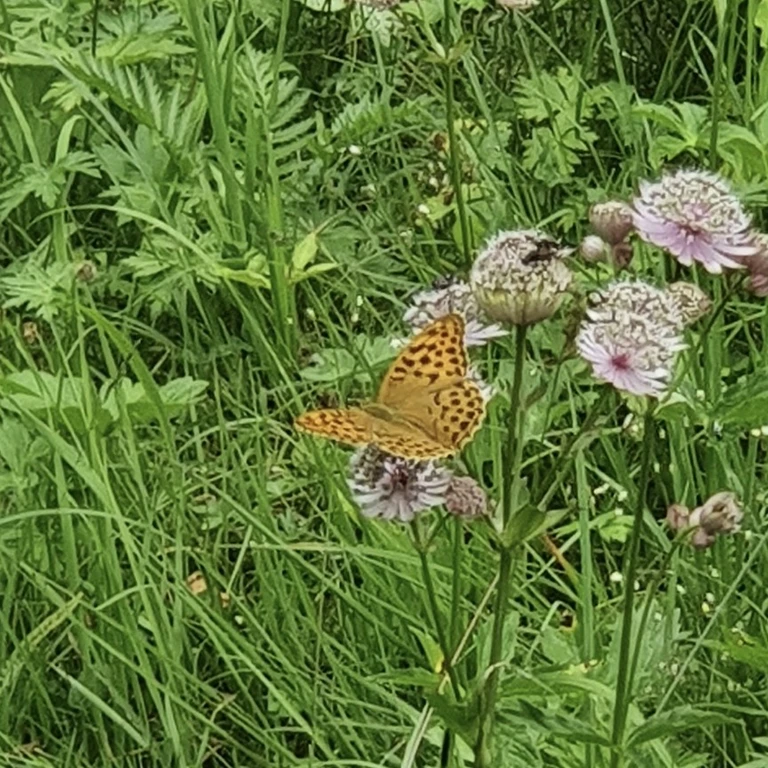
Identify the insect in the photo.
Argynnis paphia
